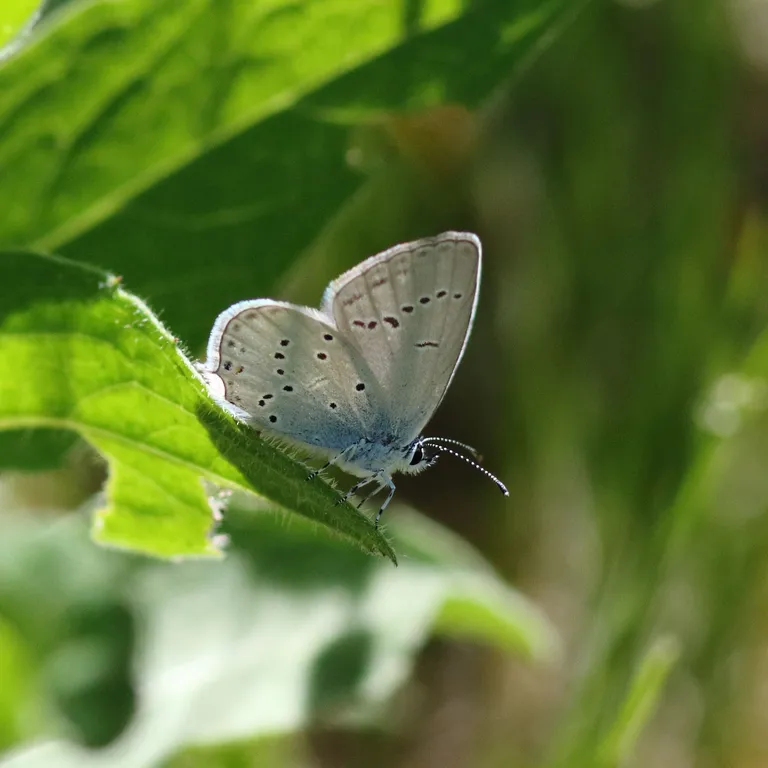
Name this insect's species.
Cupido decolorata (also Elkalyce decolorata)
